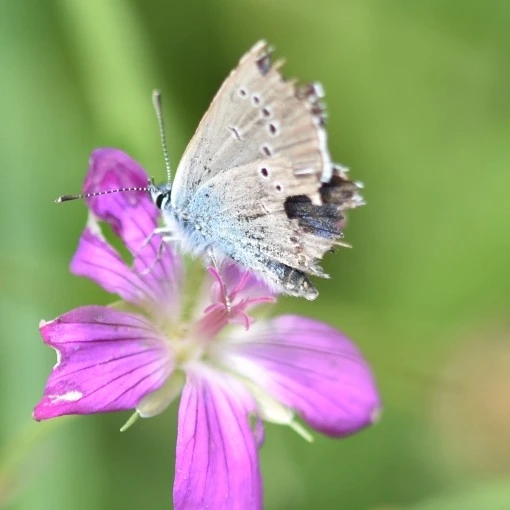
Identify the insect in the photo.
Cyaniris semiargus
